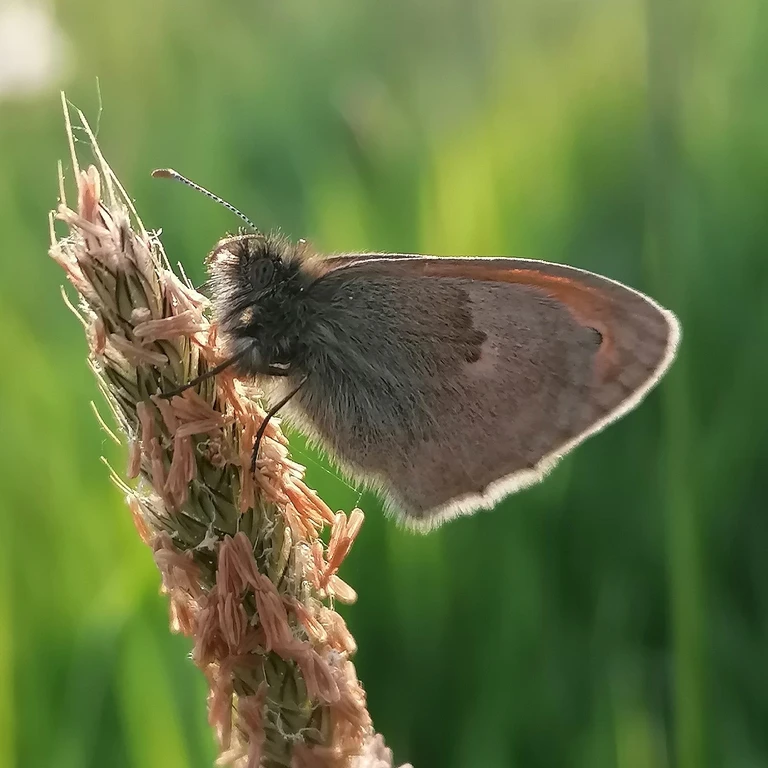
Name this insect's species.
Coenonympha pamphilus
